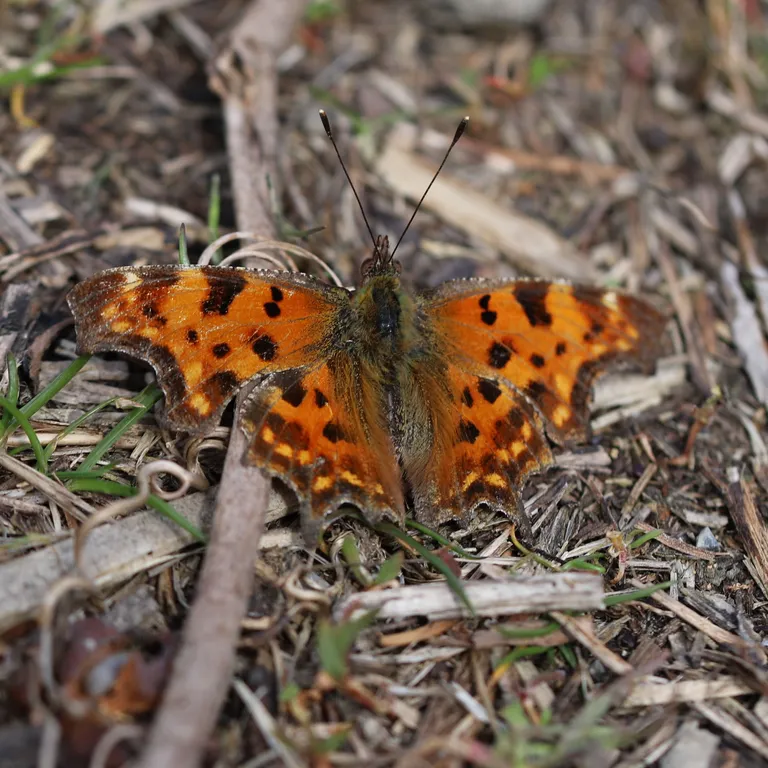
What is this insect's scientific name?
Polygonia c-album
